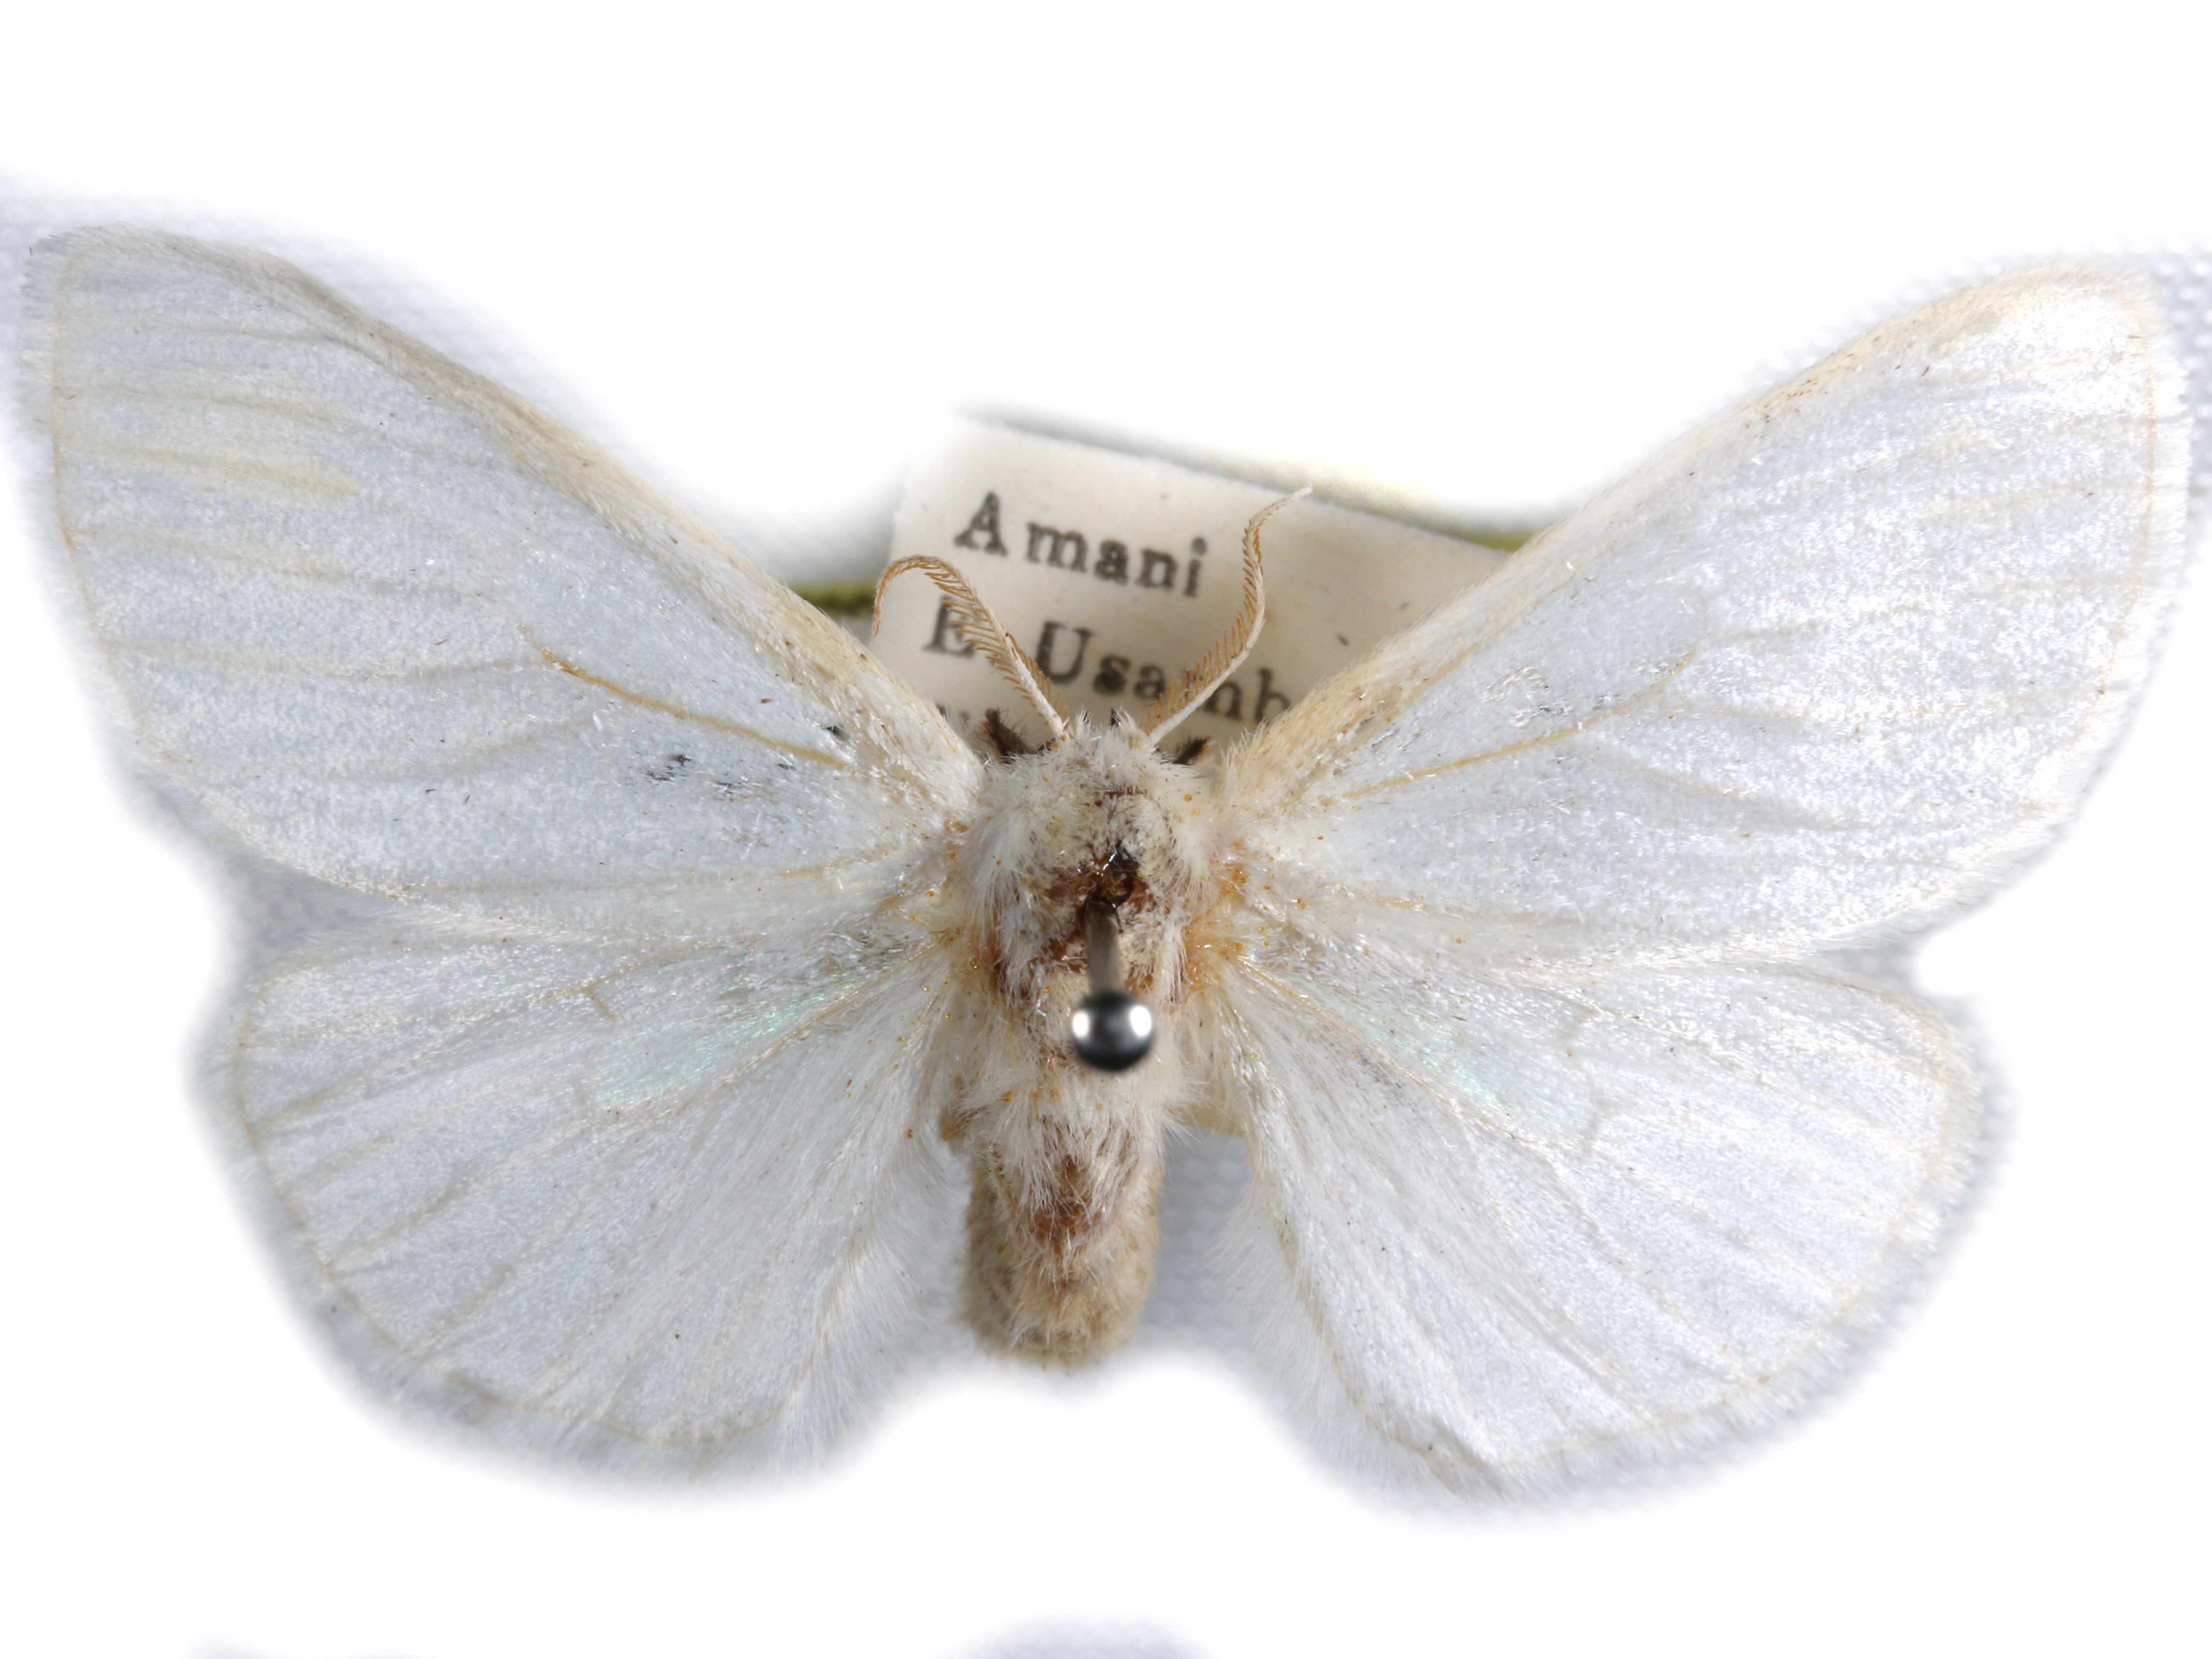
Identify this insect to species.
Homoeomeria haploa
